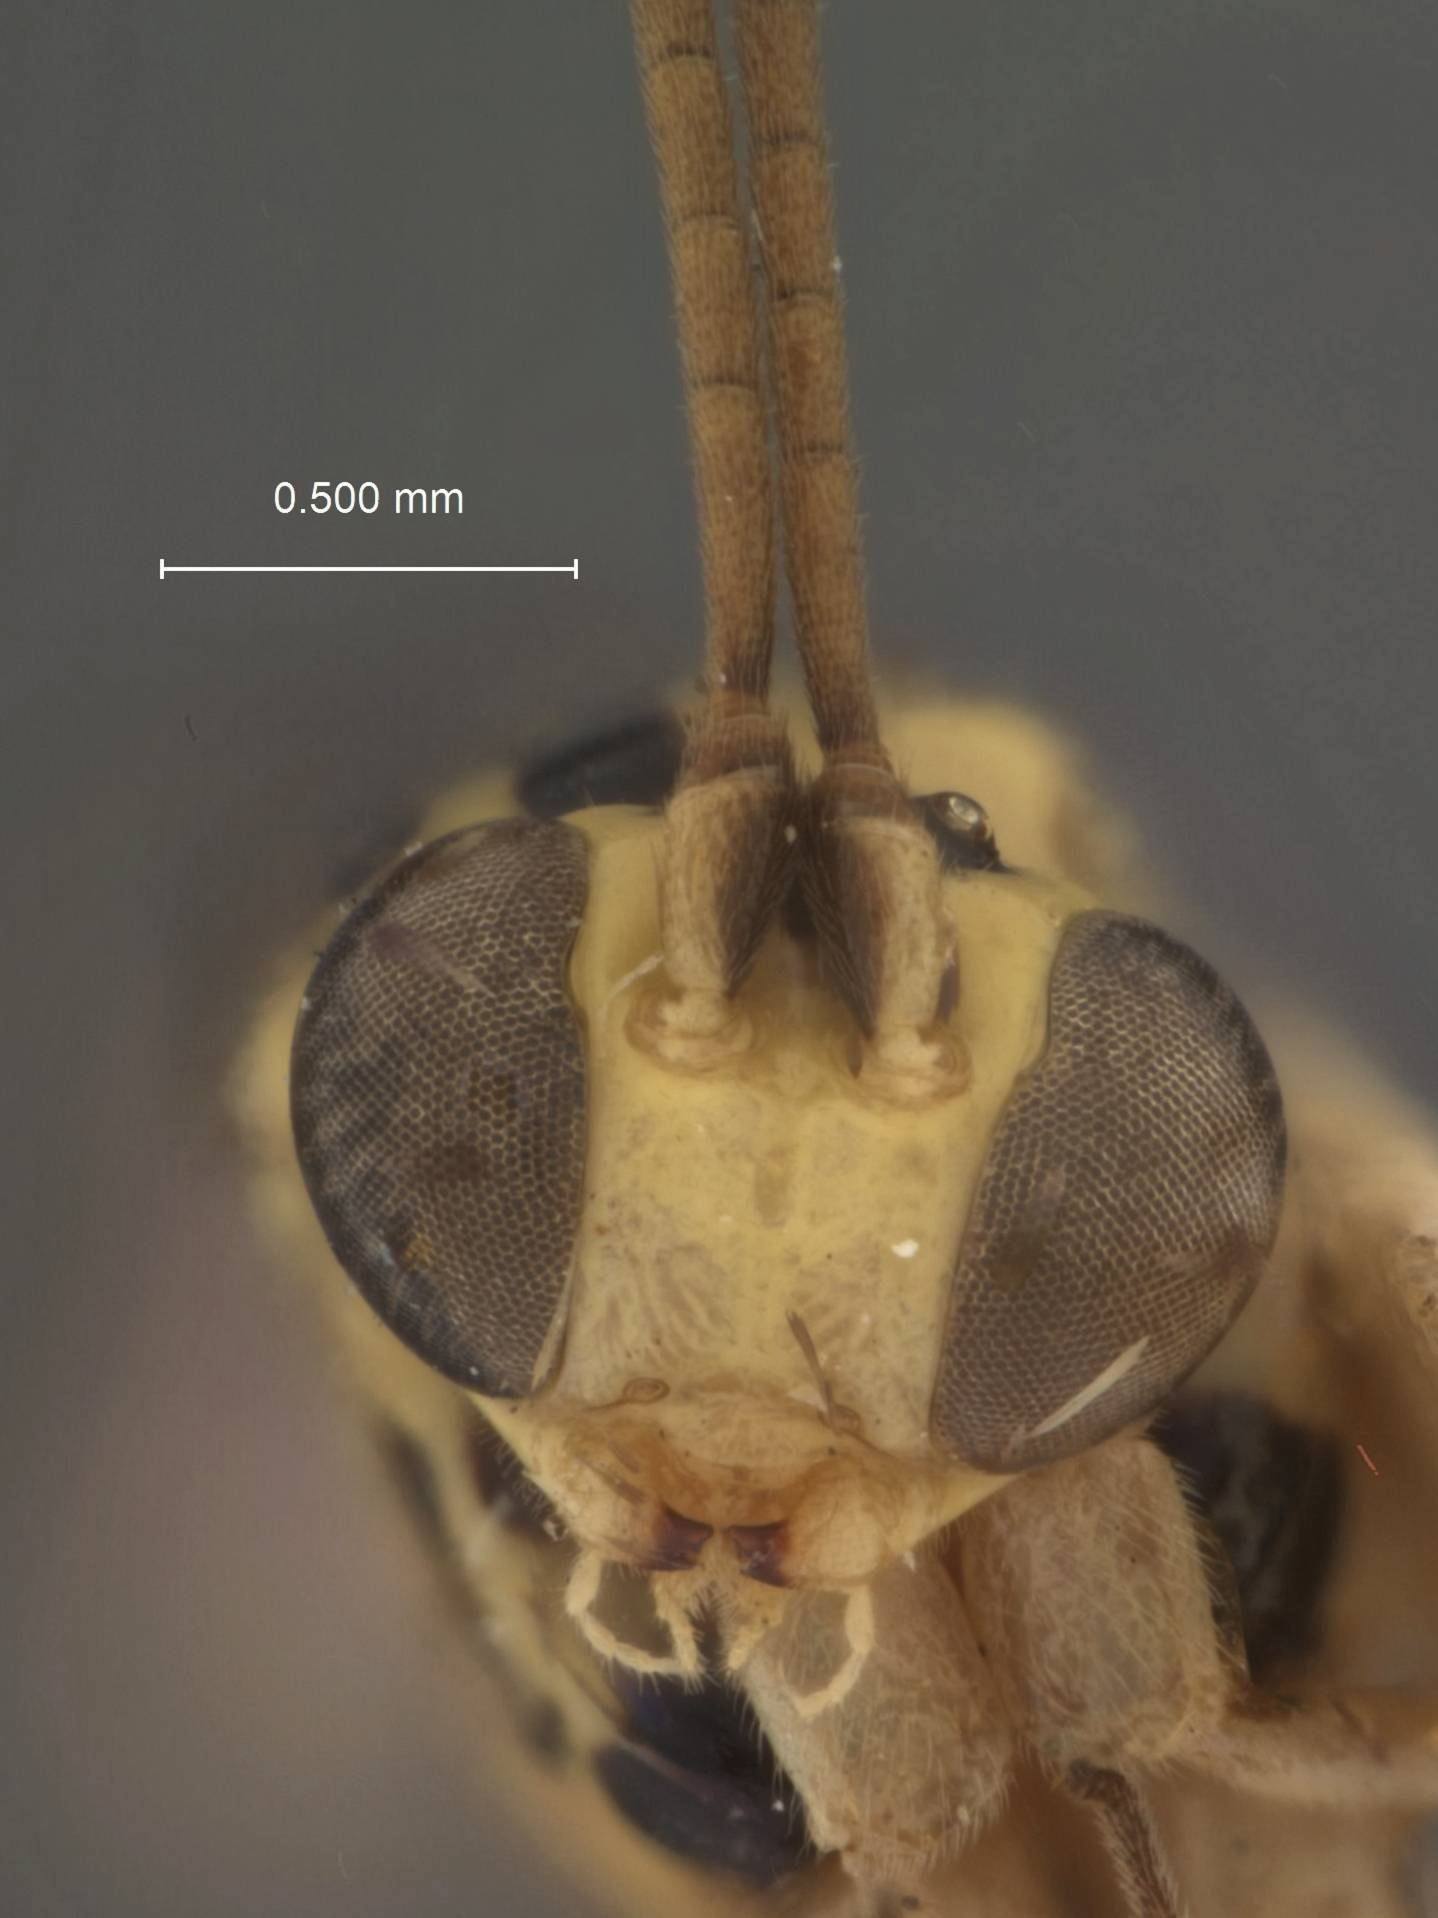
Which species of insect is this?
Brachycyrtus convergens
